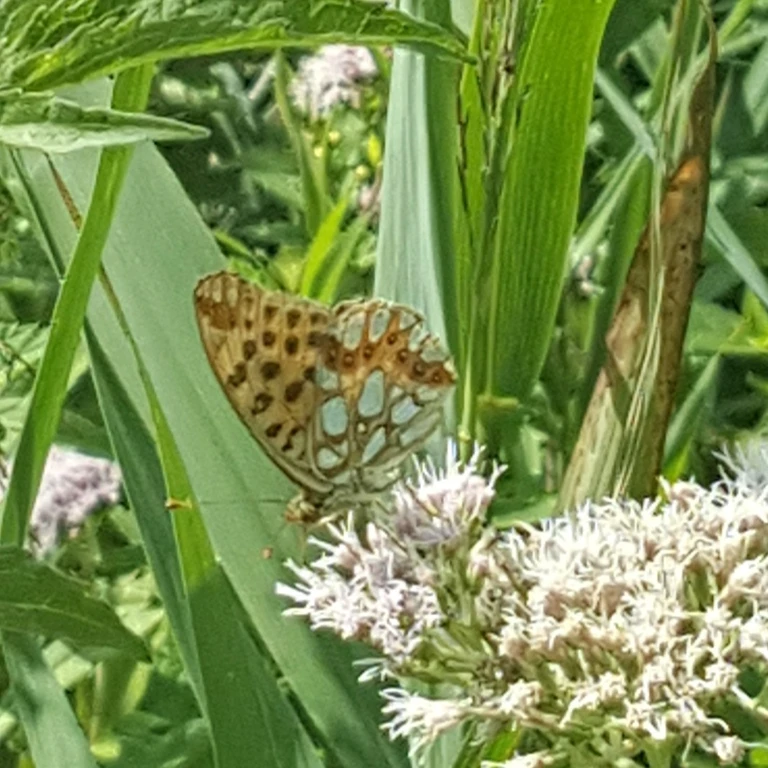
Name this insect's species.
Issoria lathonia
